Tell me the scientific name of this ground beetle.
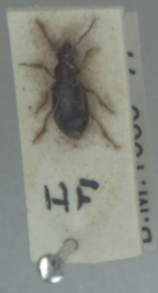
Bradycellus harpalinus
